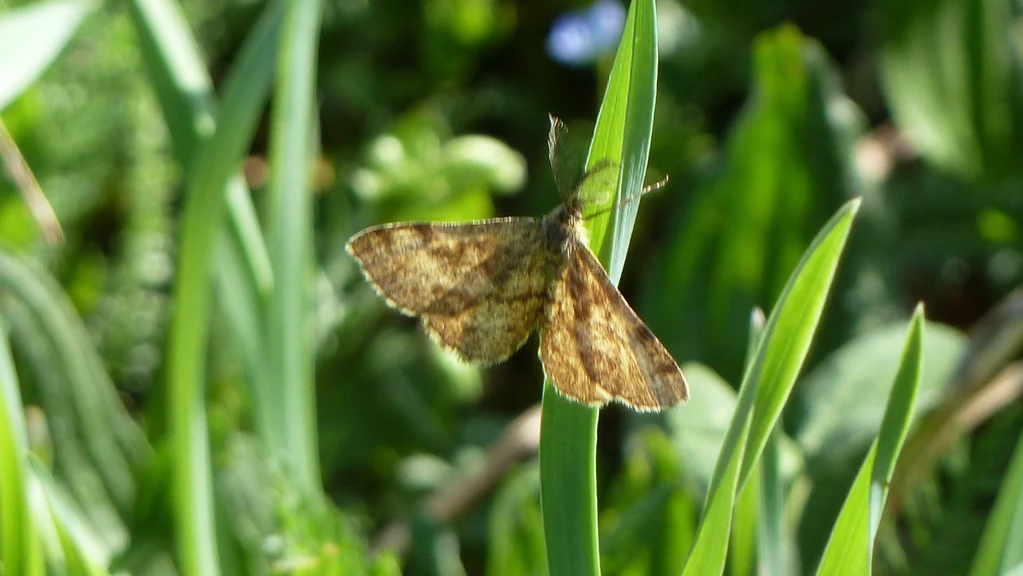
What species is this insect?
Ematurga atomaria
